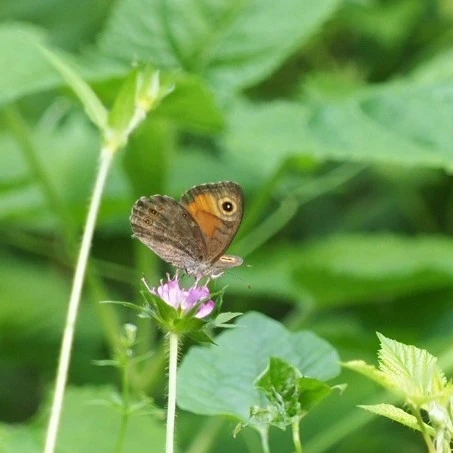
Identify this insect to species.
Maniola jurtina
